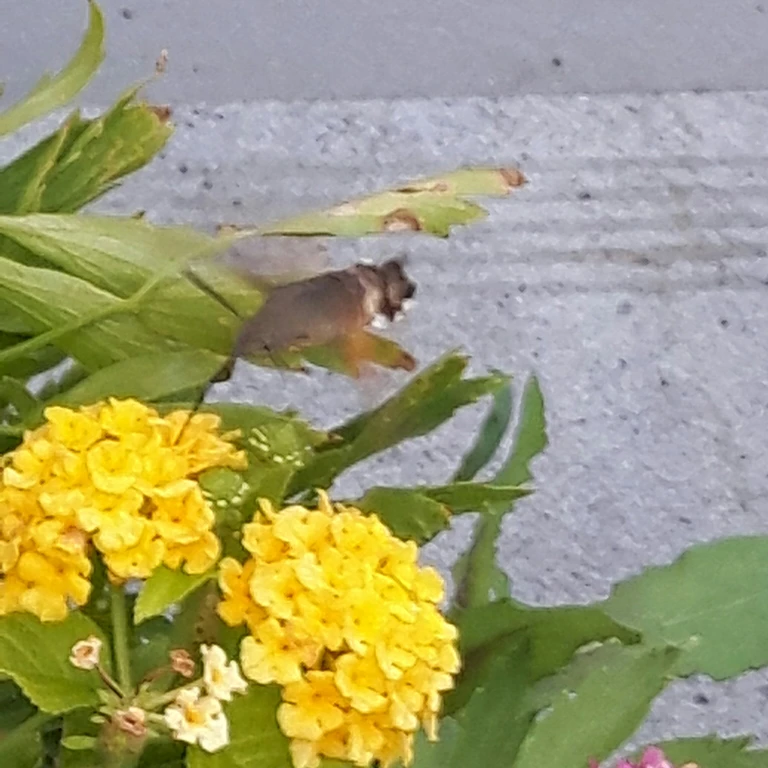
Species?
Macroglossum stellatarum
